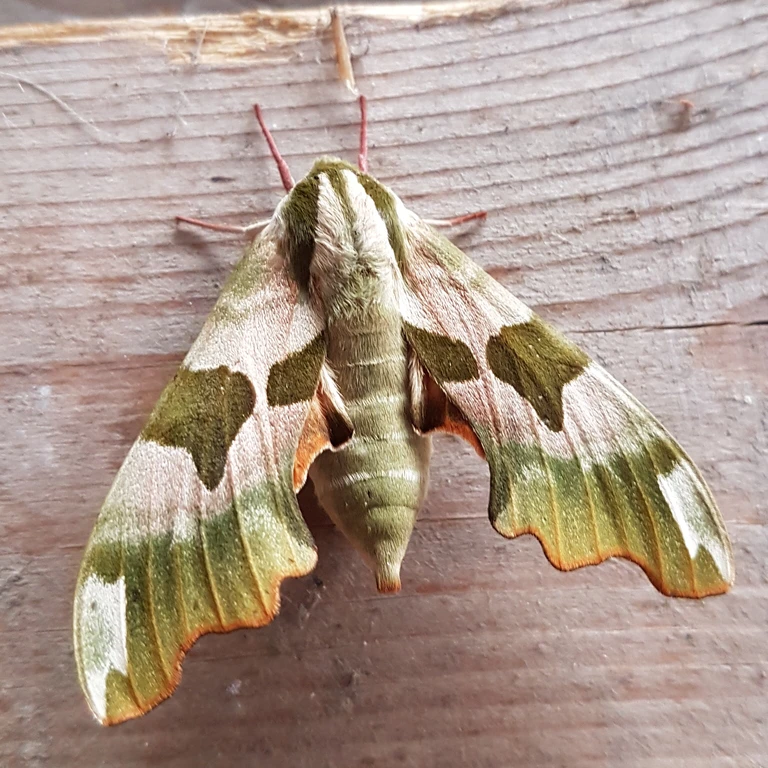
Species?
Mimas tiliae
